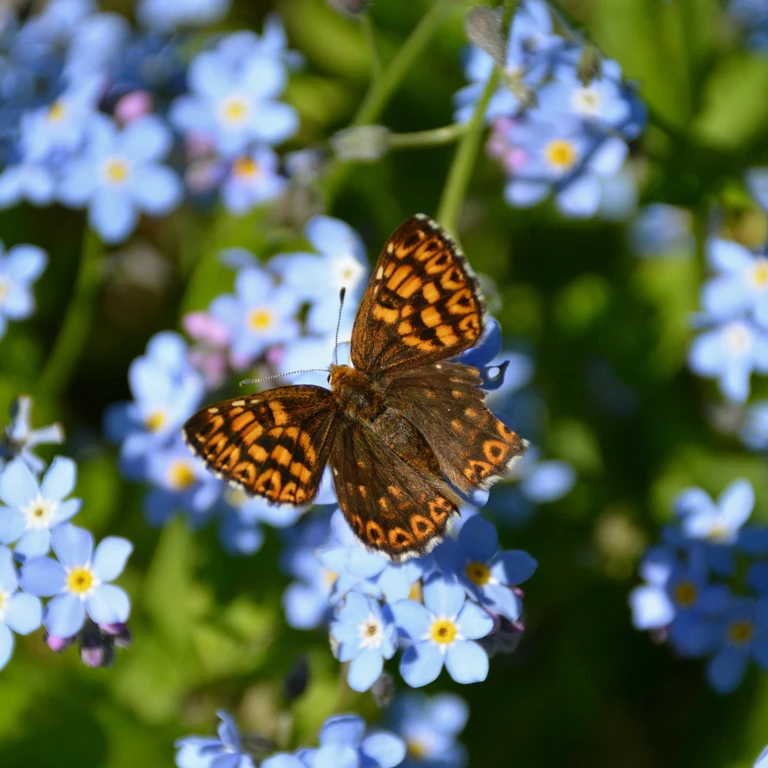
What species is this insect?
Hamearis lucina
